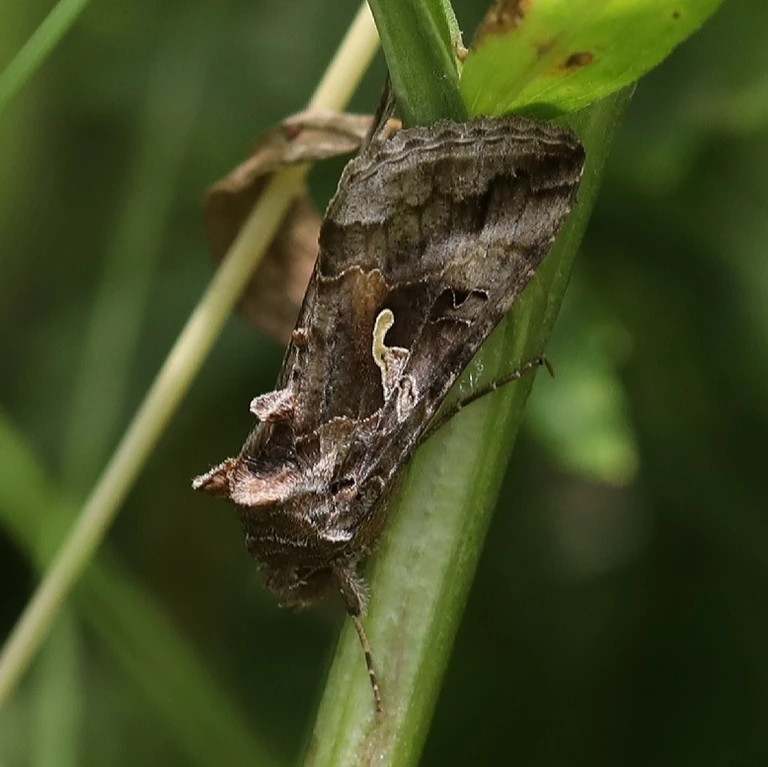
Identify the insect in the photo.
Autographa gamma
